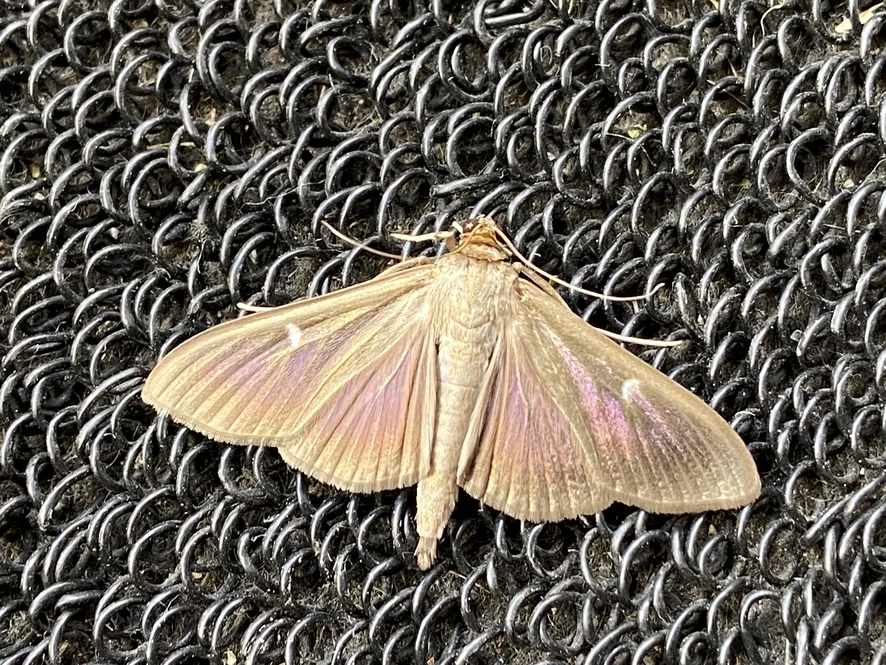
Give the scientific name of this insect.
Cydalima perspectalis
